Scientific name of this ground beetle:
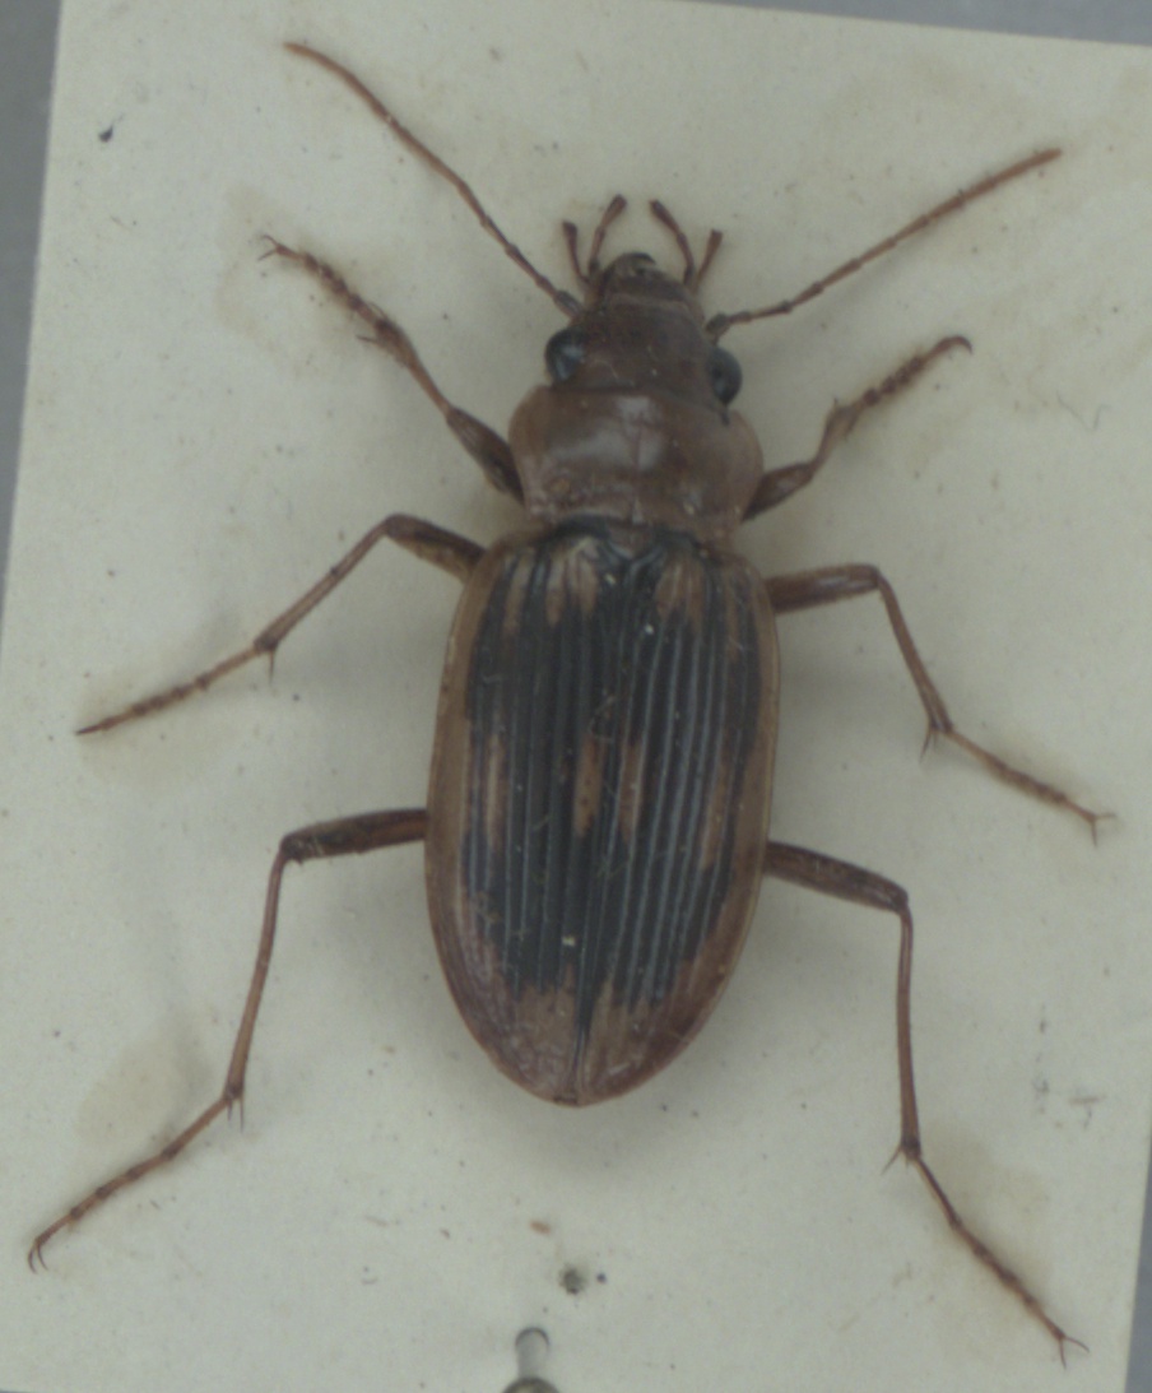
Nebria complanata
